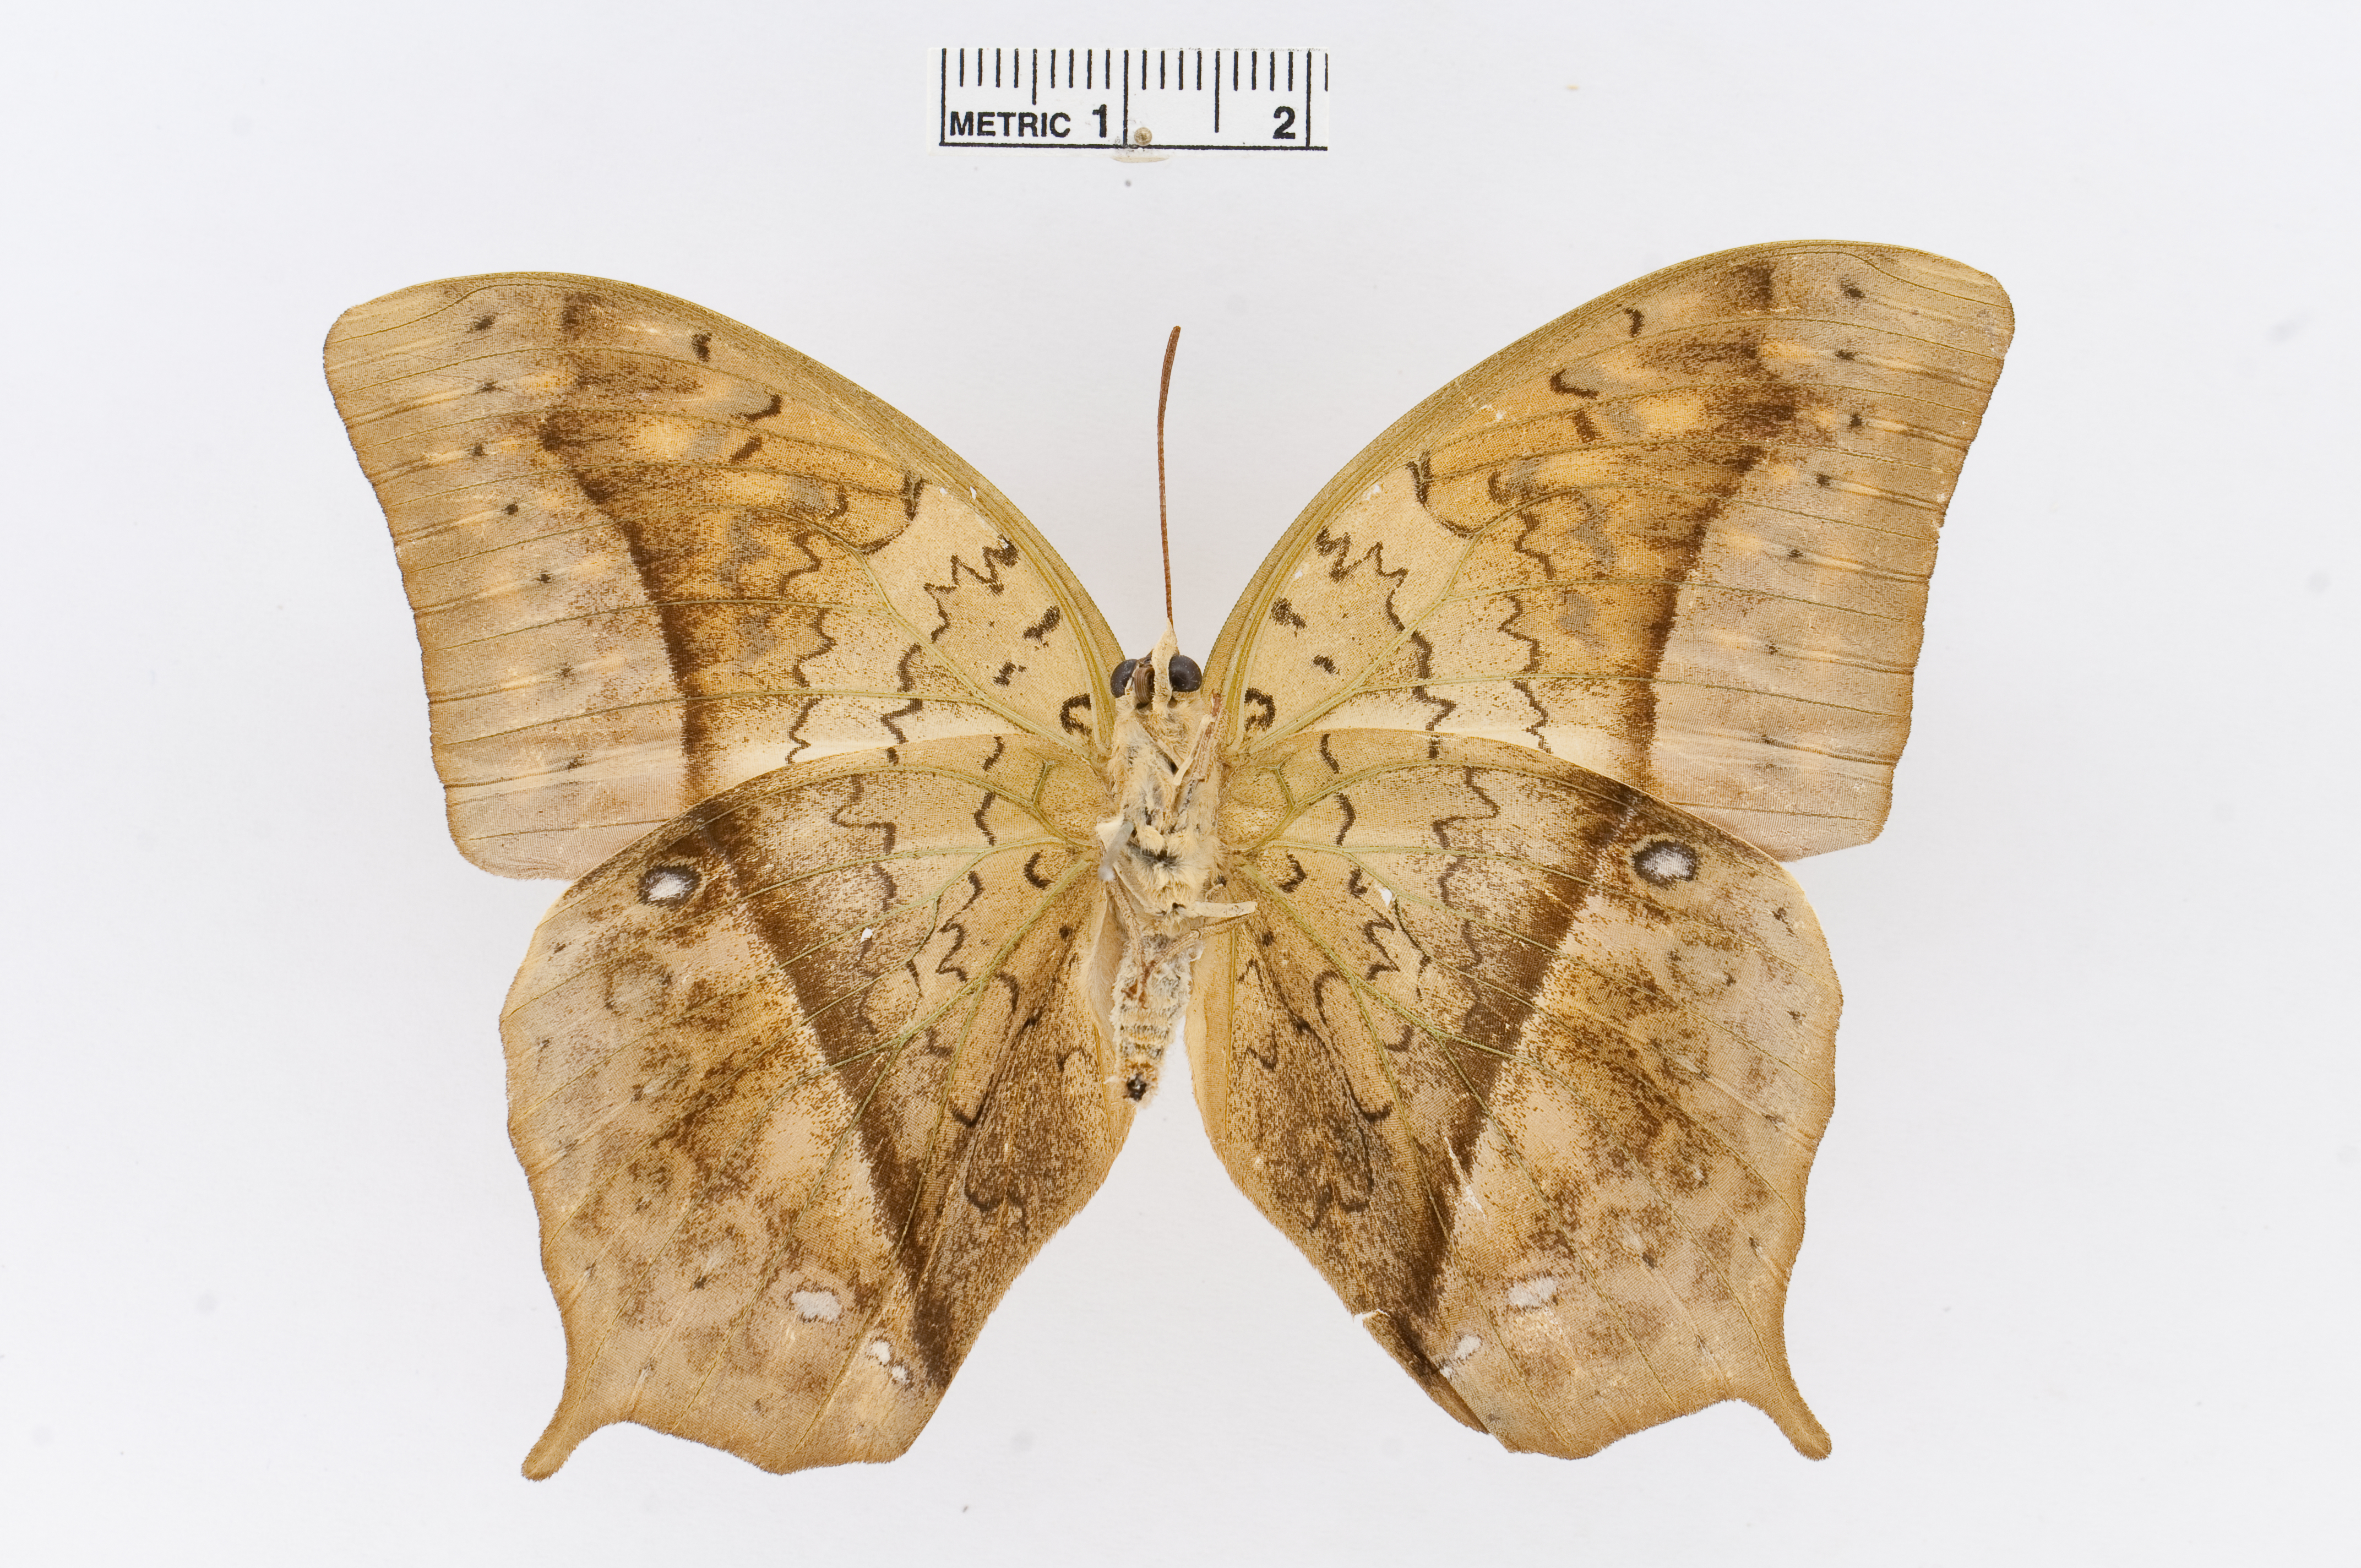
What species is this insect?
Charaxes fulvescens
